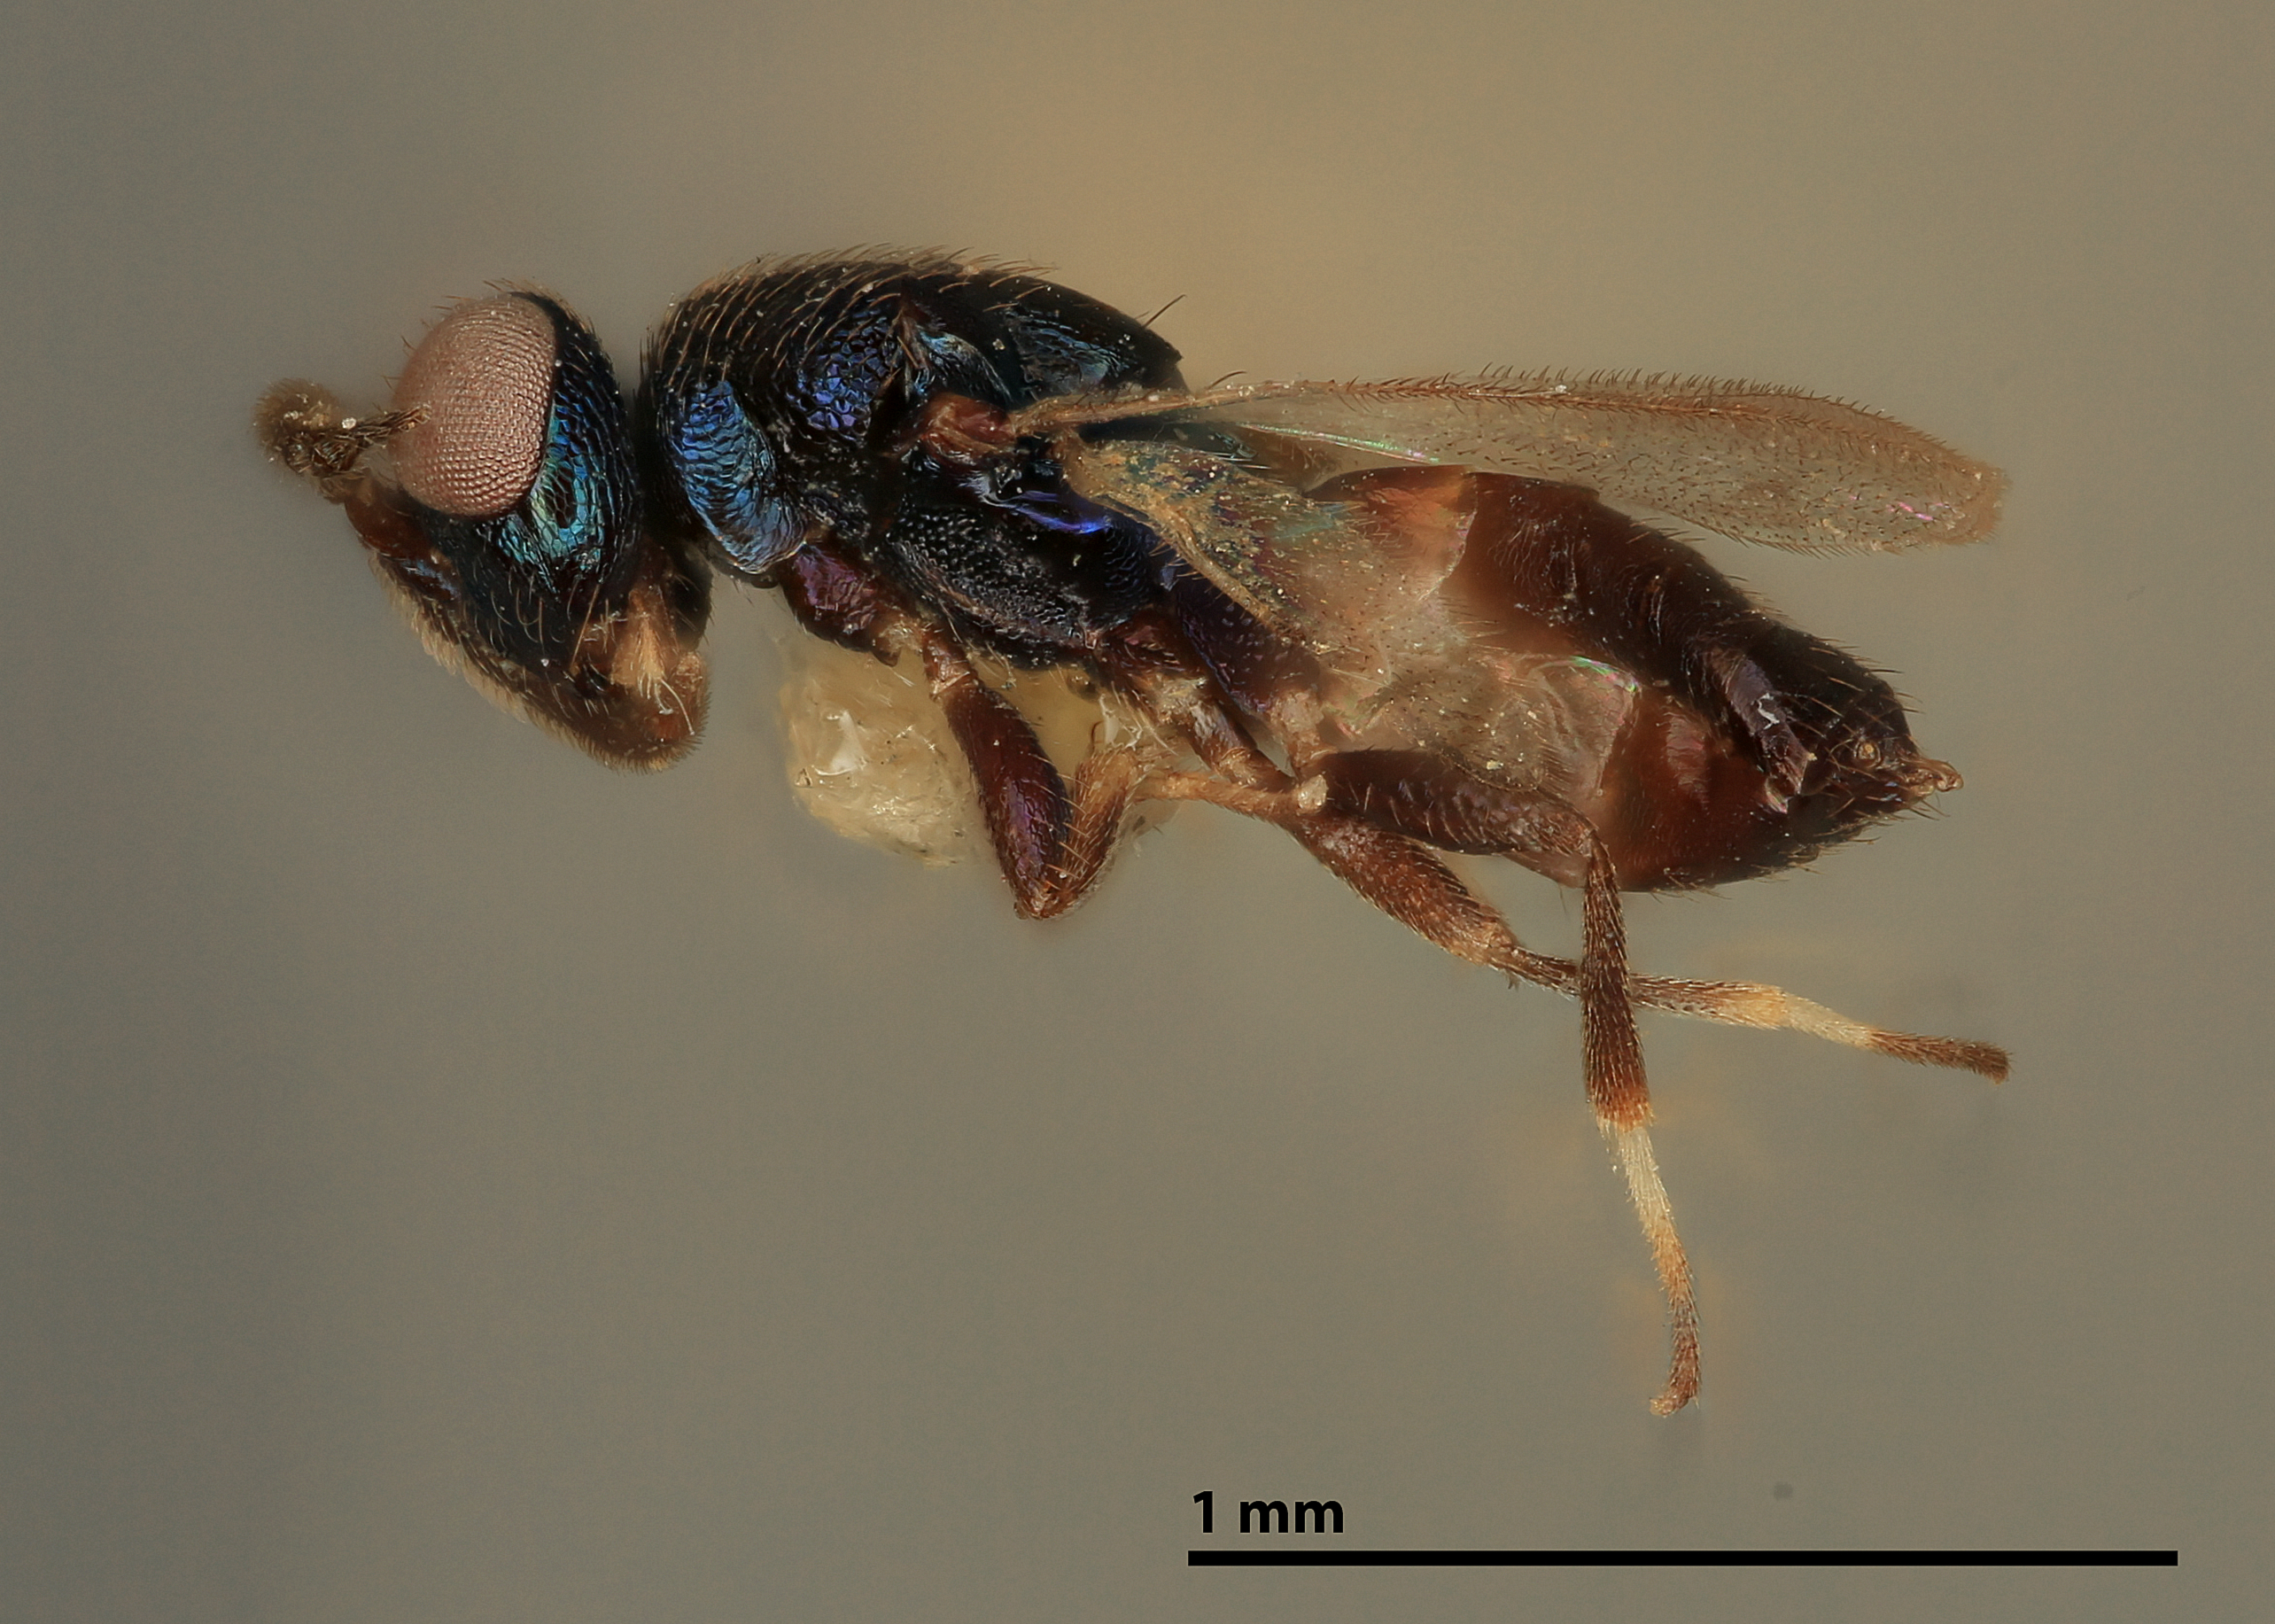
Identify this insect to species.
Anastatus tachardiae
